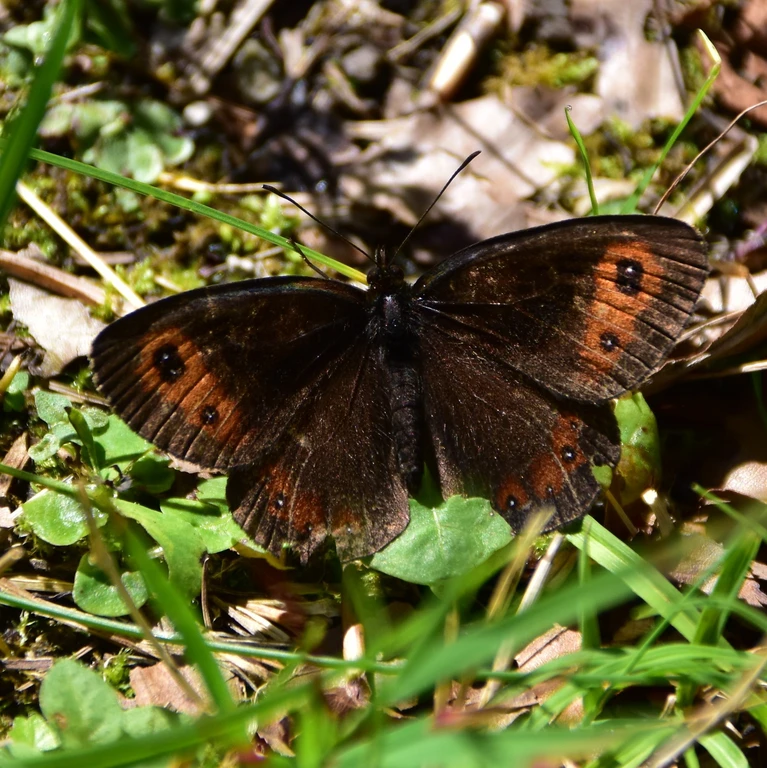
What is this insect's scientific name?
Erebia aethiops
